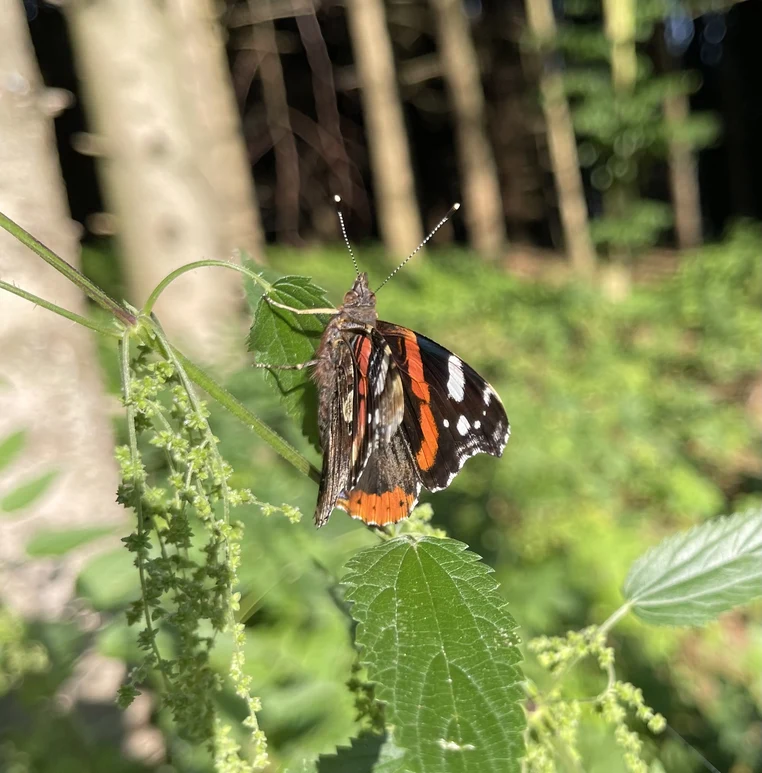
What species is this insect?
Vanessa atalanta
